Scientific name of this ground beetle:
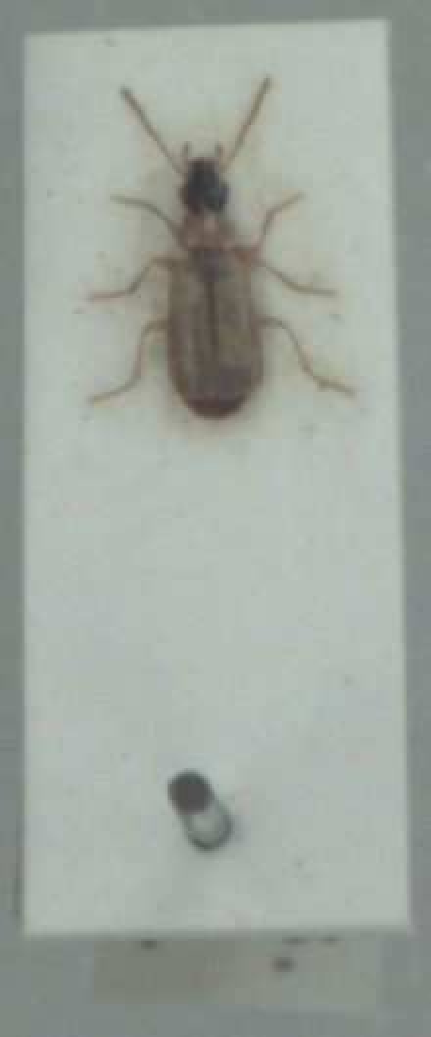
Philorhizus melanocephalus
